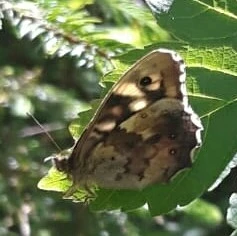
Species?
Pararge aegeria
